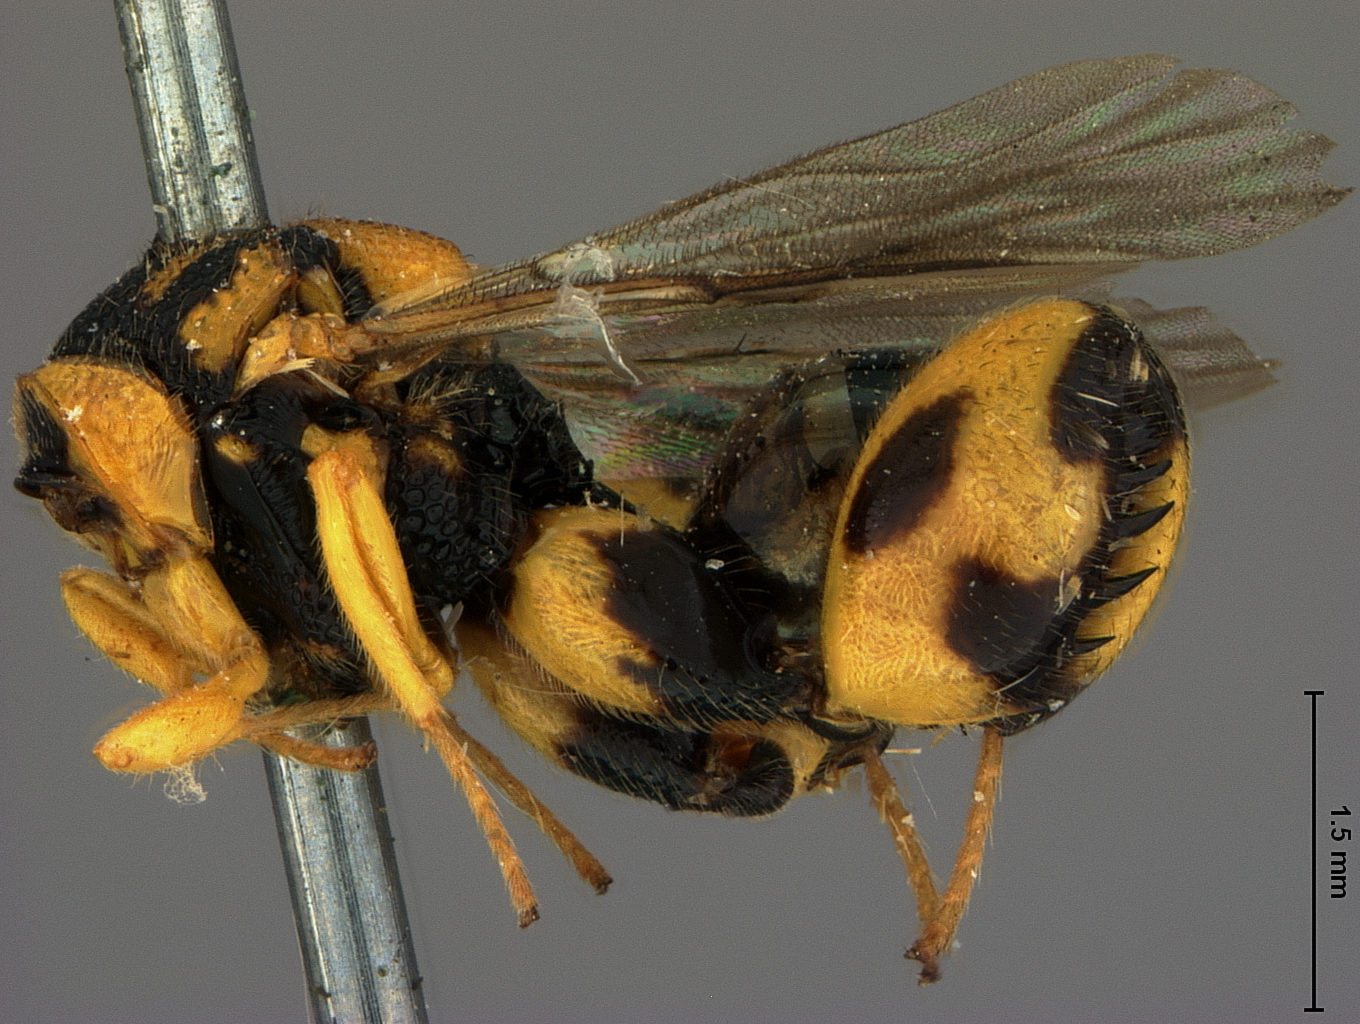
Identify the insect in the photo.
Smicra montana
